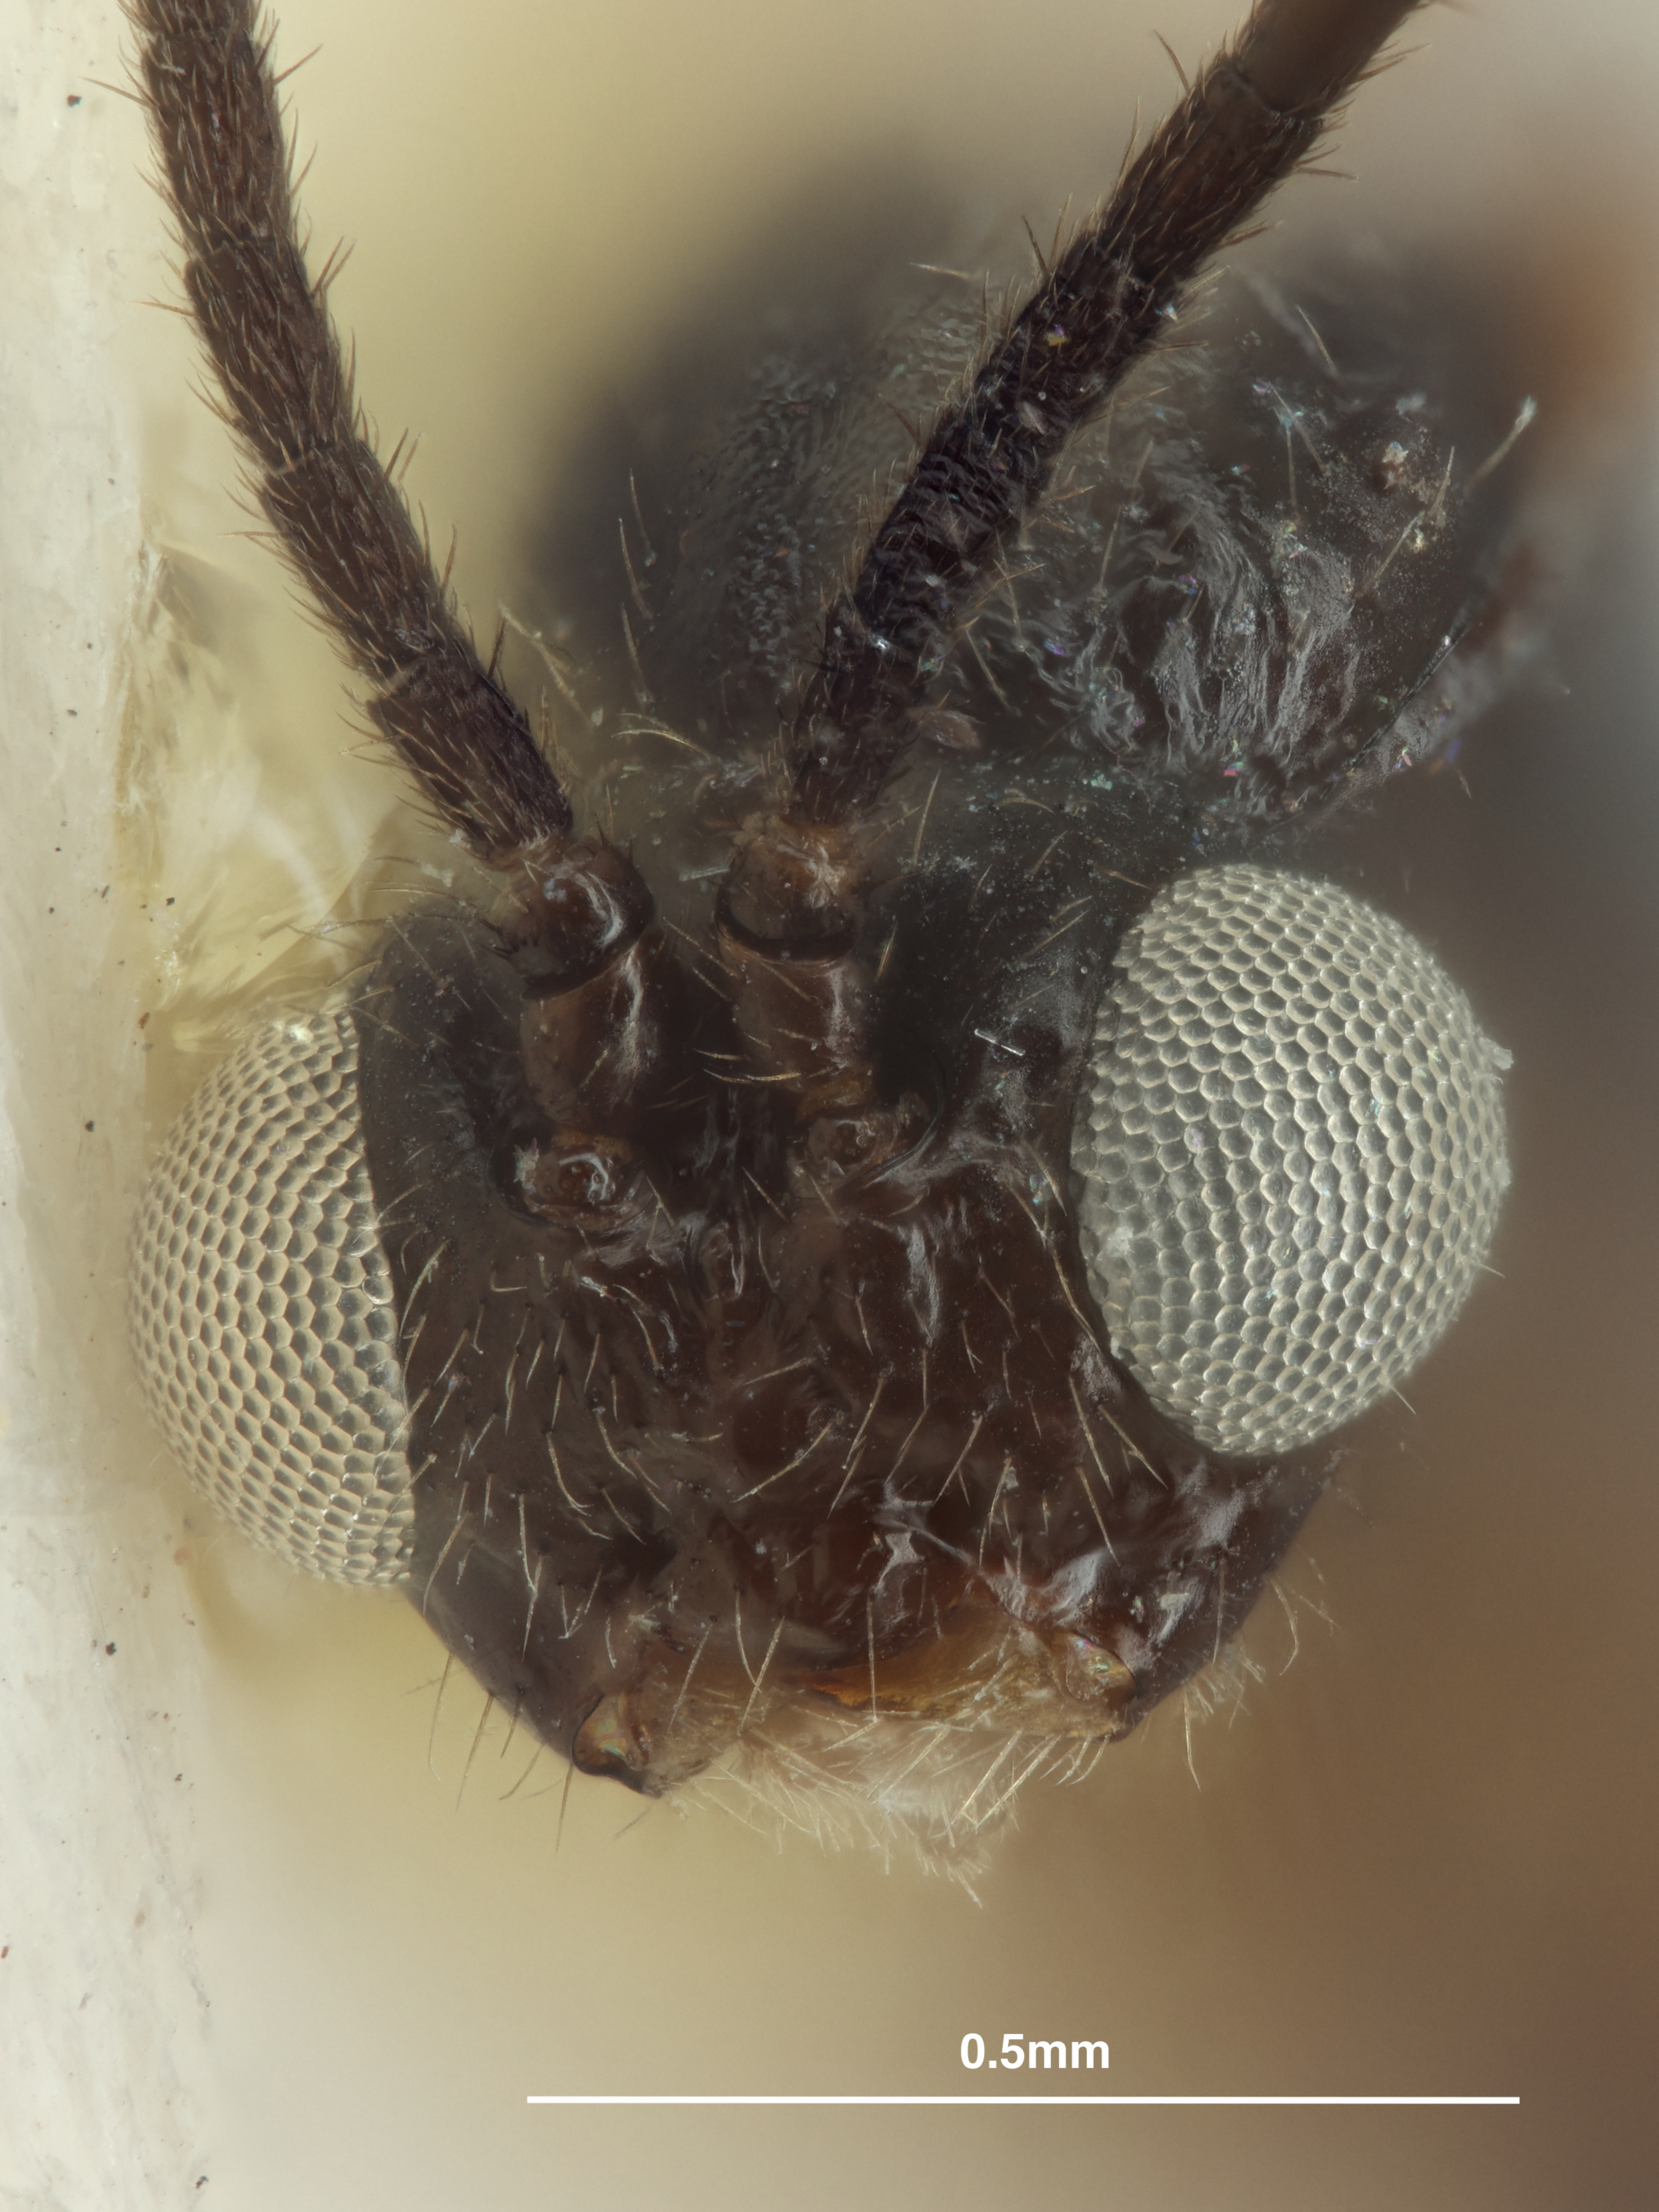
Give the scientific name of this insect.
Pauesia pahtonis
